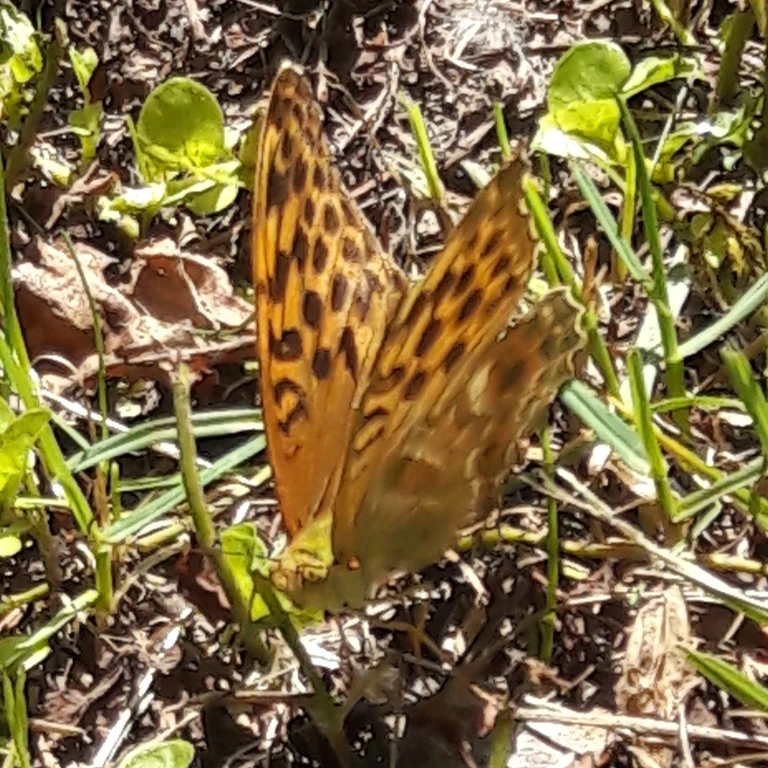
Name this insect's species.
Argynnis paphia
